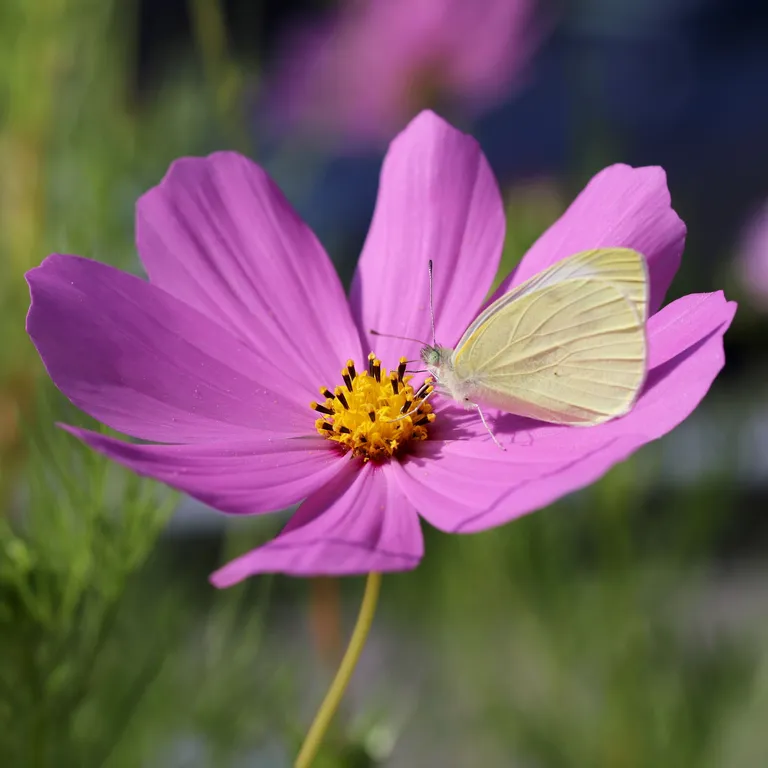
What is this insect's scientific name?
Pieris rapae
